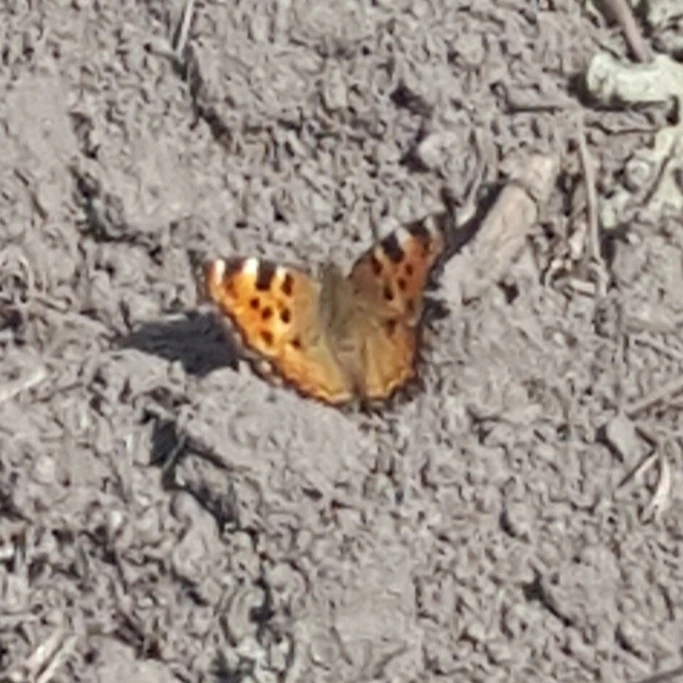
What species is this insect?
Nymphalis polychloros
